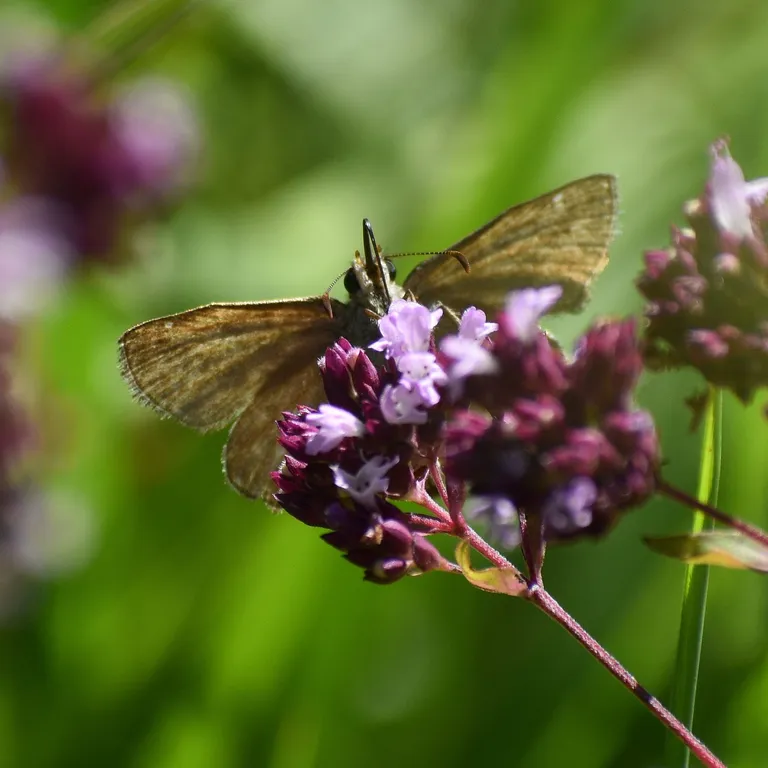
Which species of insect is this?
Erynnis tages
